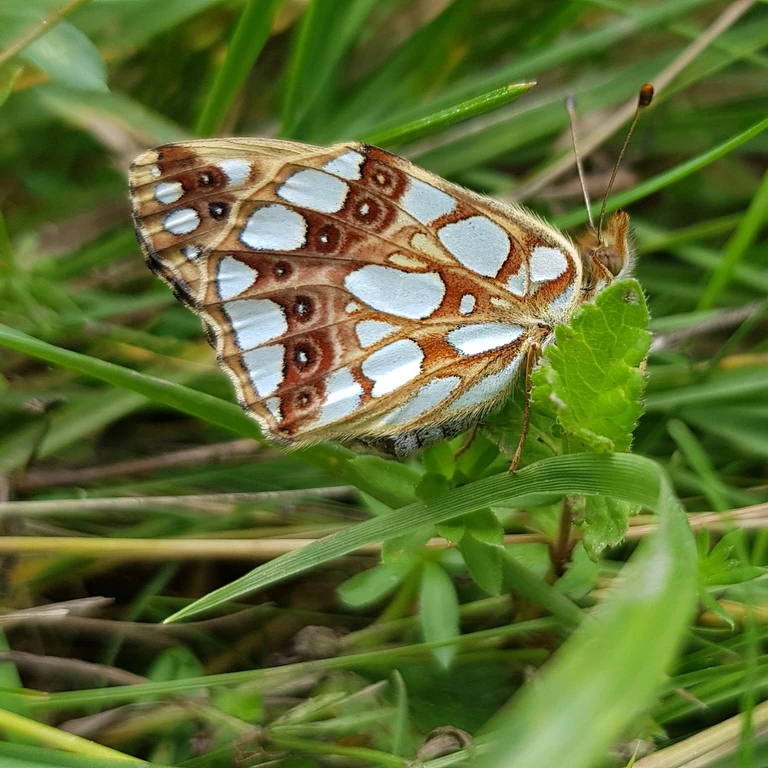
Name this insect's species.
Issoria lathonia
